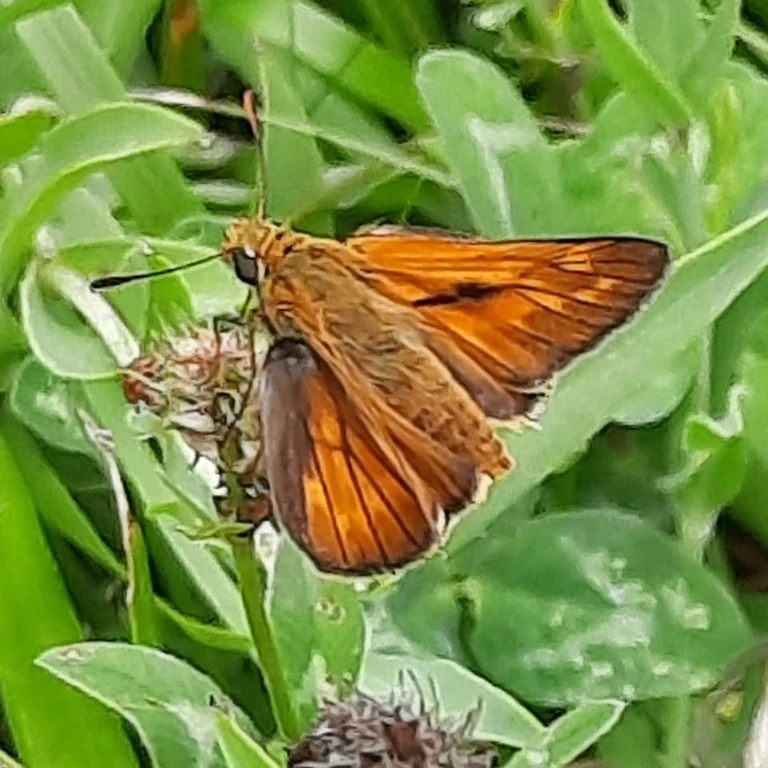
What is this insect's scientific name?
Ochlodes sylvanus (also Ochlodes venata)
